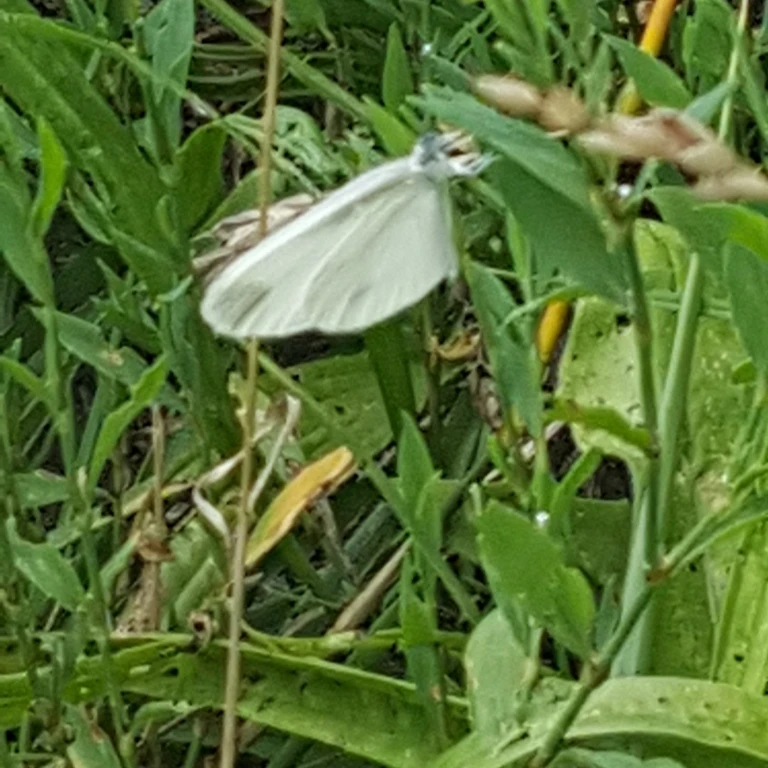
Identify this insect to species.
Leptidea sinapis/juvernica
